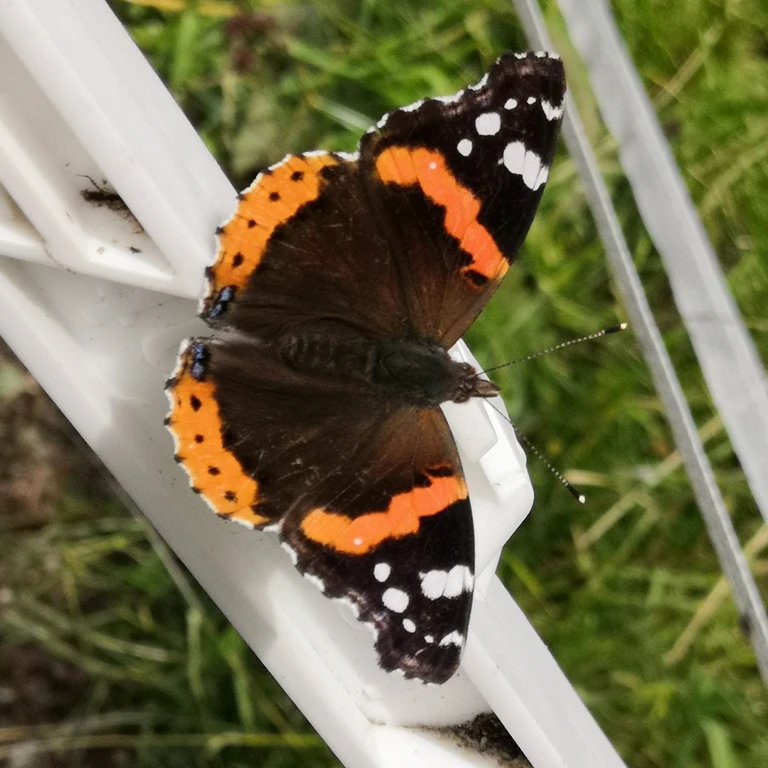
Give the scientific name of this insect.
Vanessa atalanta
